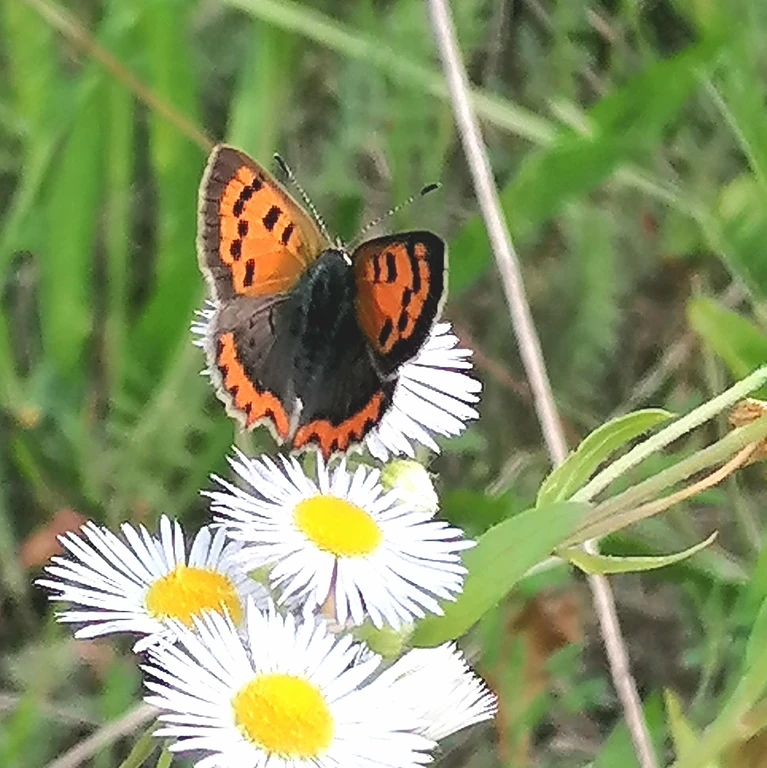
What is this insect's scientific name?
Lycaena phlaeas
